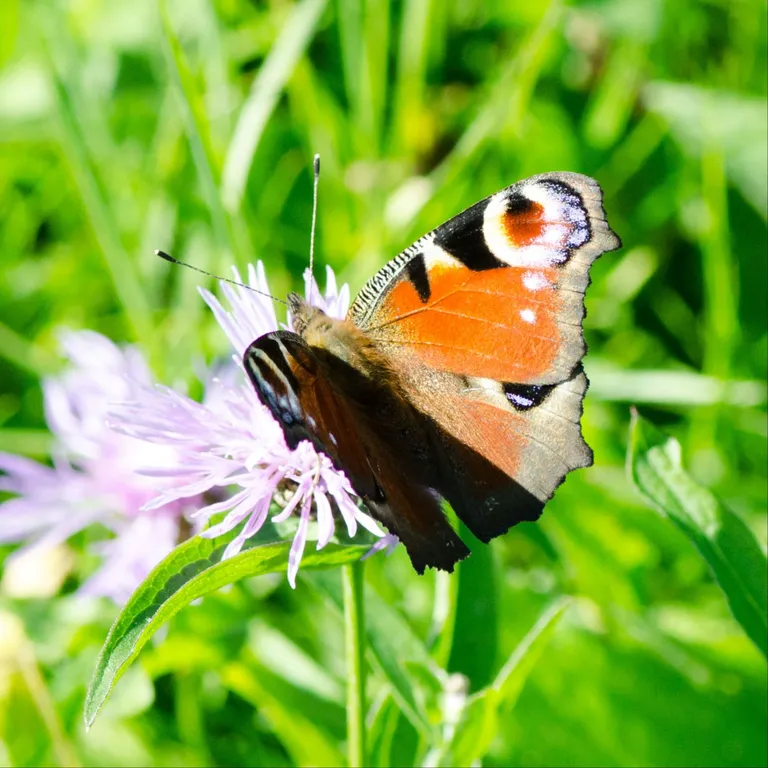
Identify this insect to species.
Aglais io
